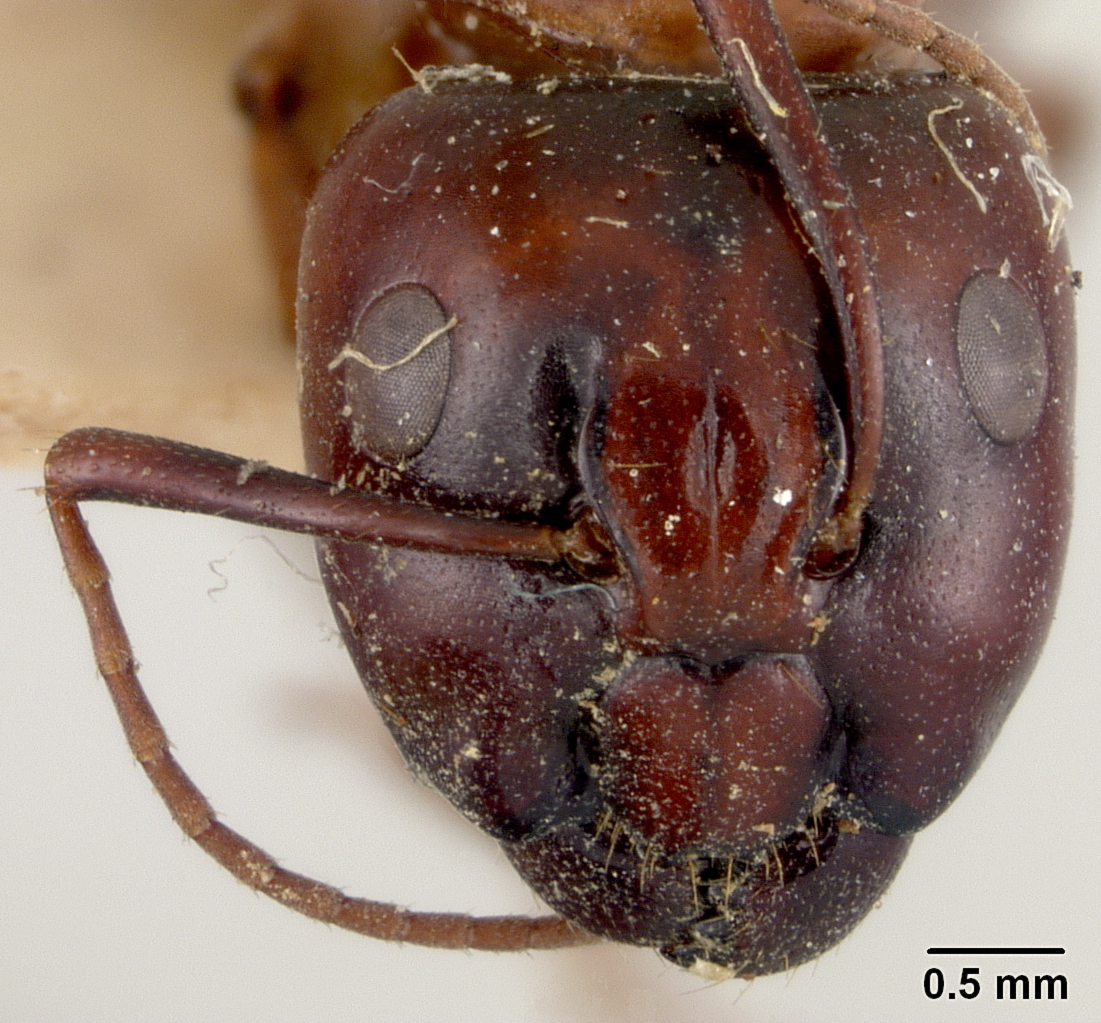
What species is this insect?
Camponotus texanus
